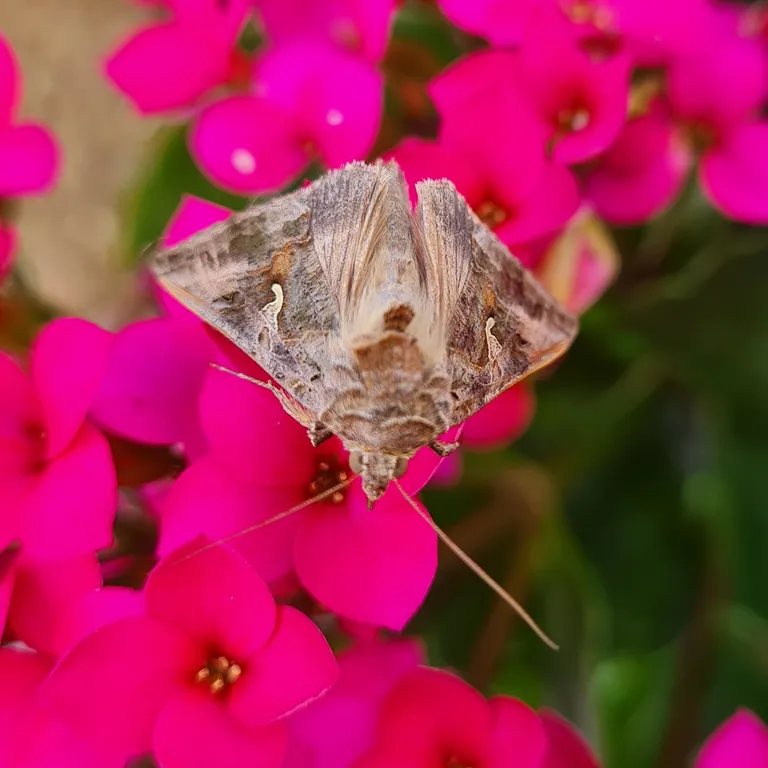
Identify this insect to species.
Autographa gamma
